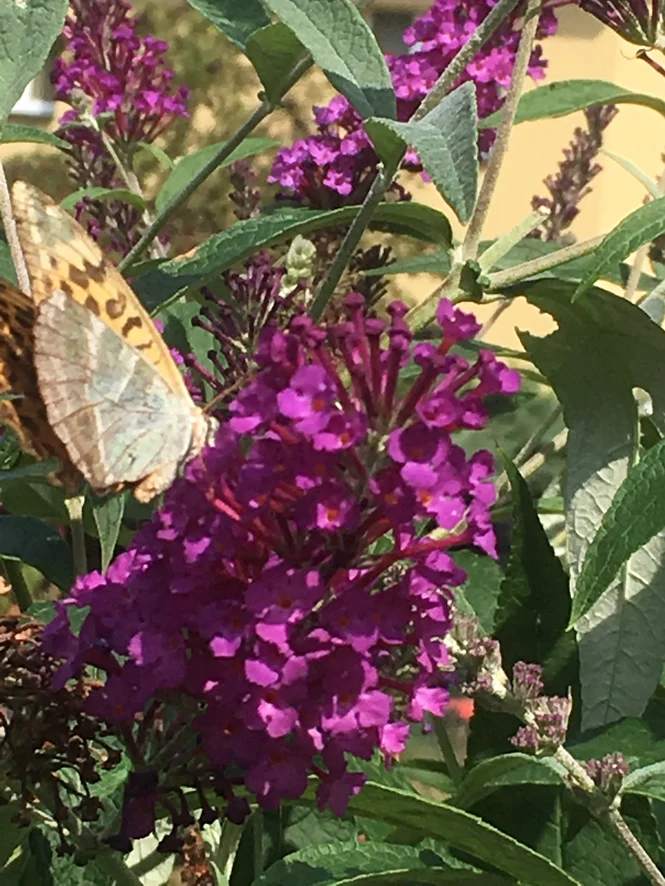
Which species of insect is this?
Argynnis paphia
